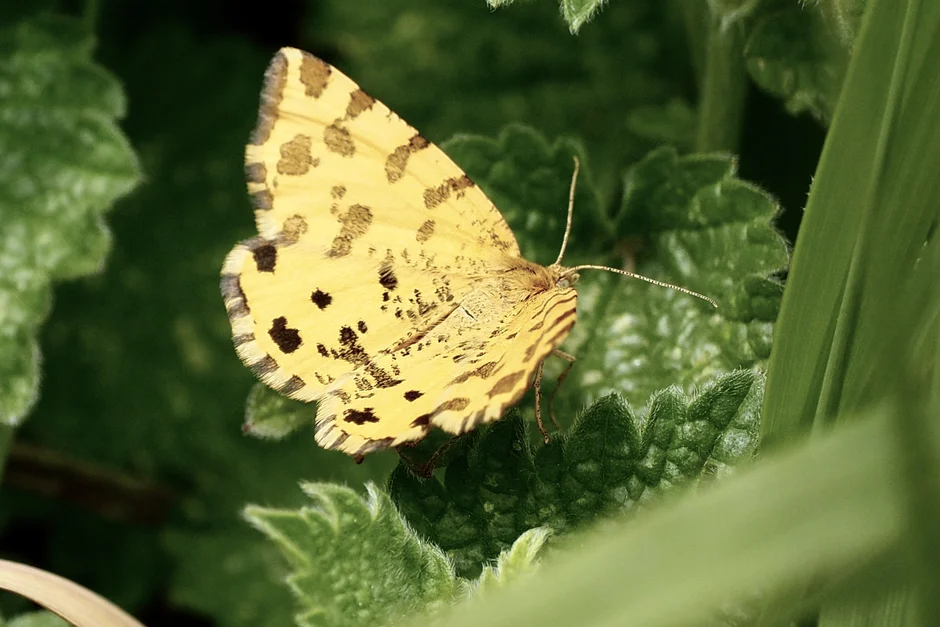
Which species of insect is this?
Pseudopanthera macularia
